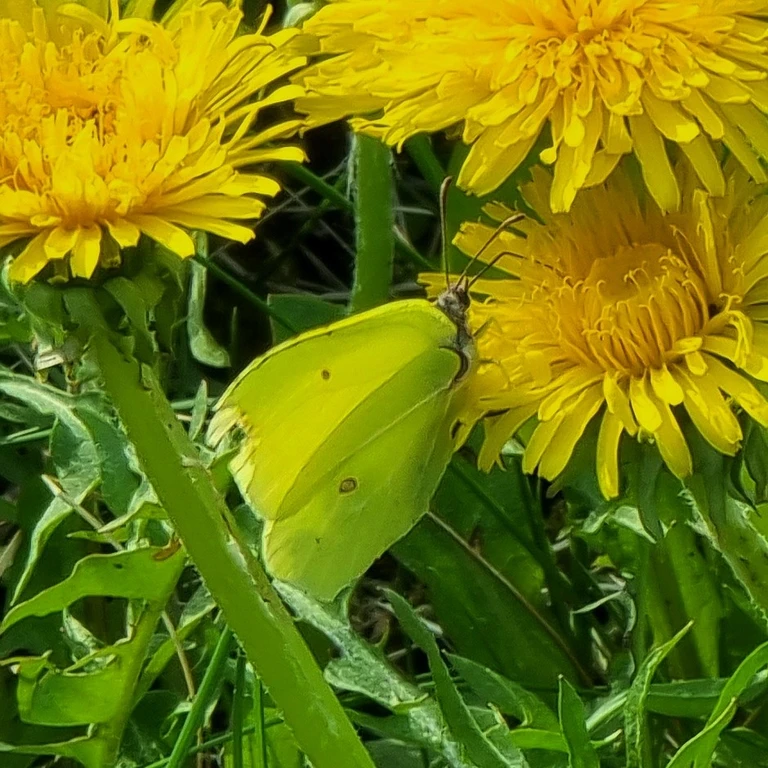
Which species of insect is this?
Gonepteryx rhamni
